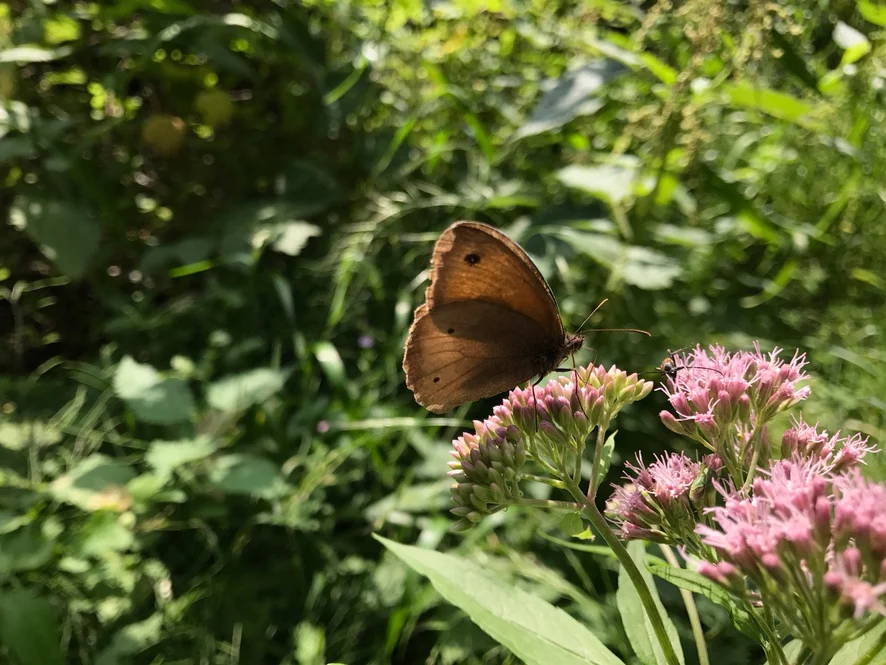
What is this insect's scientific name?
Maniola jurtina
